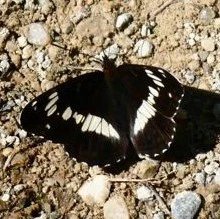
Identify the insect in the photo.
Limenitis camilla (also Ladoga camilla)
